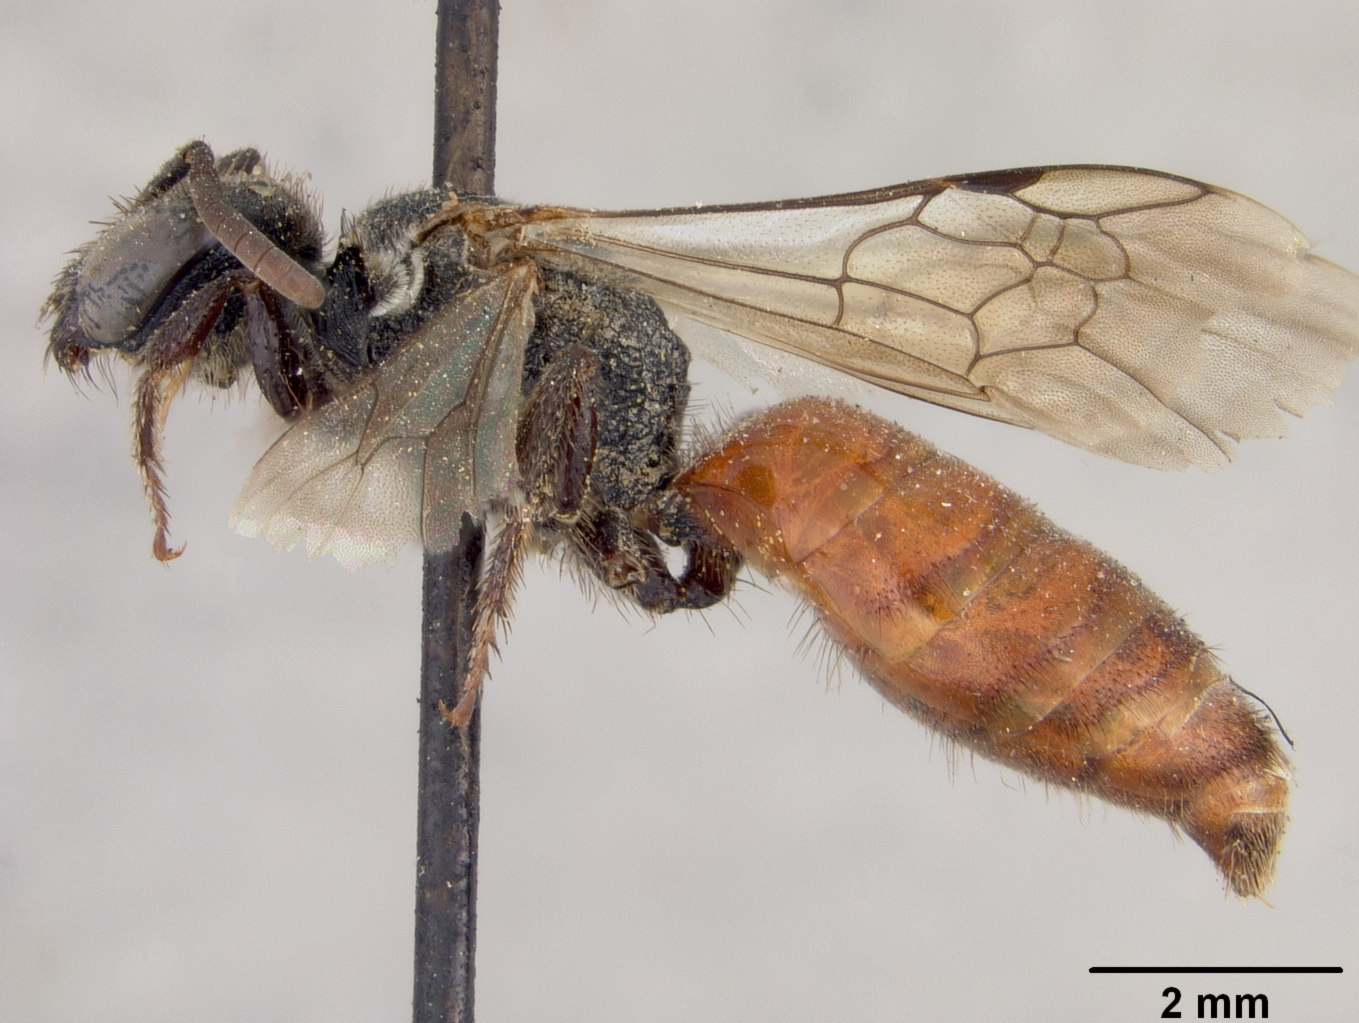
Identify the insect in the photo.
Sphecodes columbiae
